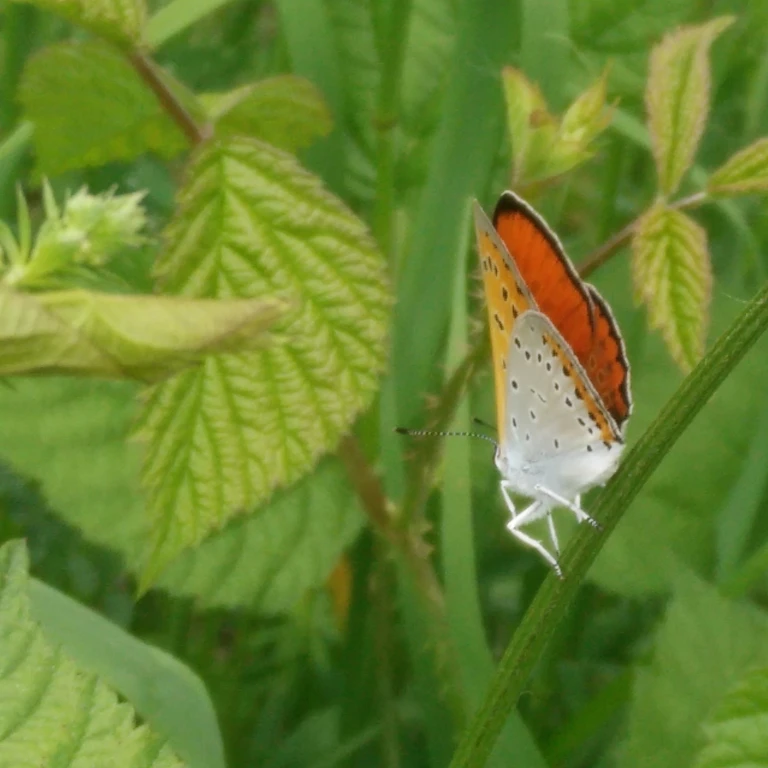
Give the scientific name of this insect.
Lycaena dispar
